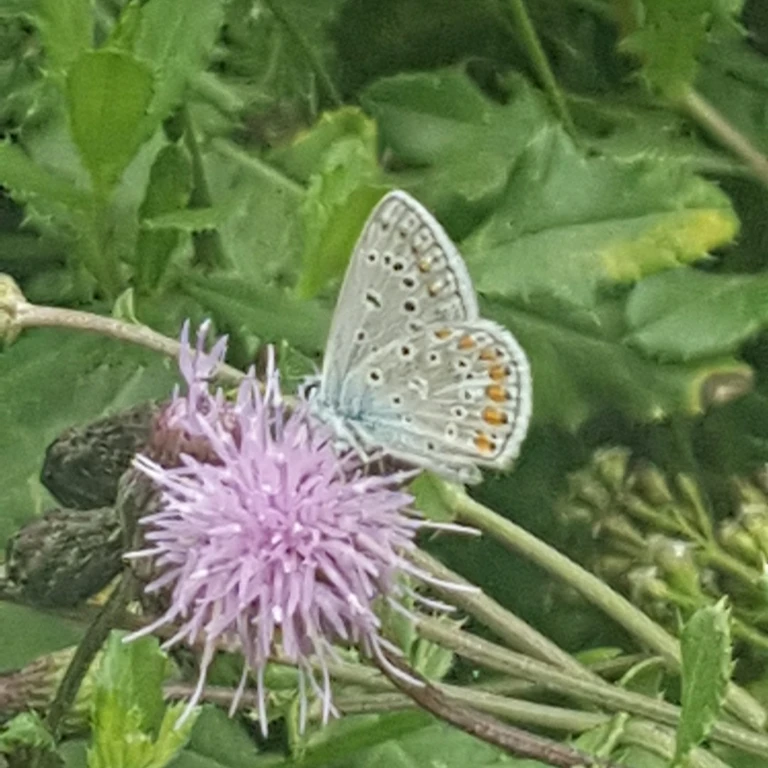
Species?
Polyommatus icarus
